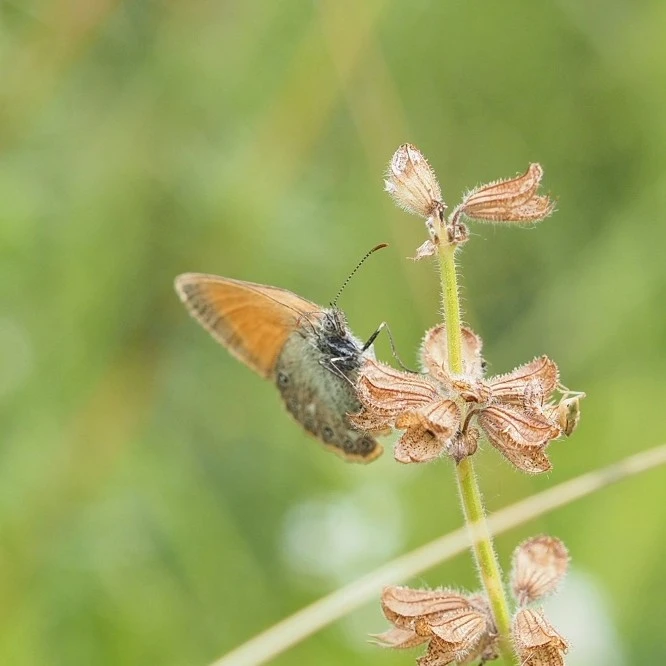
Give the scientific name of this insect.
Coenonympha glycerion (also Coenonympha iphis)
